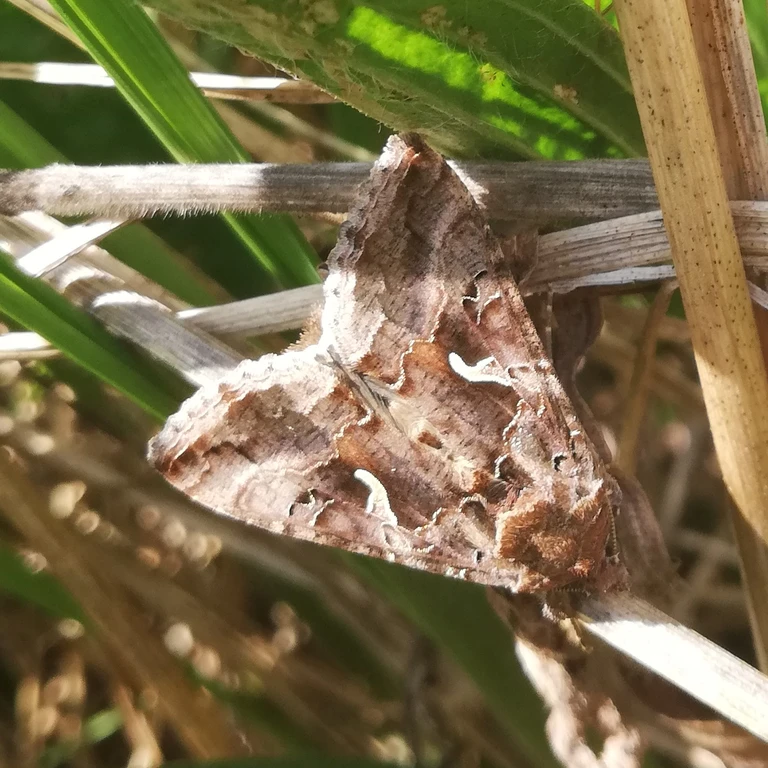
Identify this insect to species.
Autographa gamma
